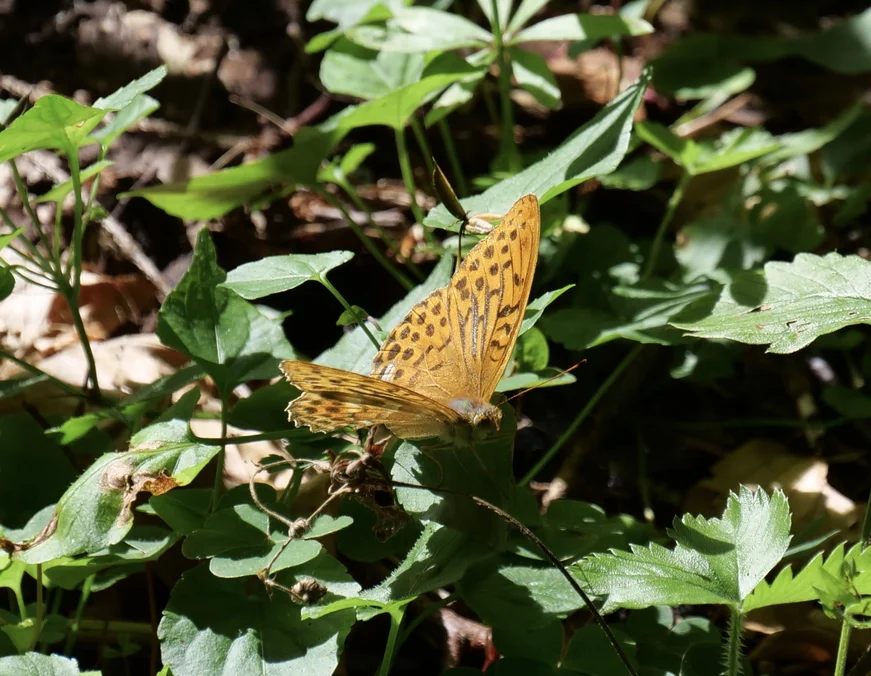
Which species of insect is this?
Argynnis paphia
